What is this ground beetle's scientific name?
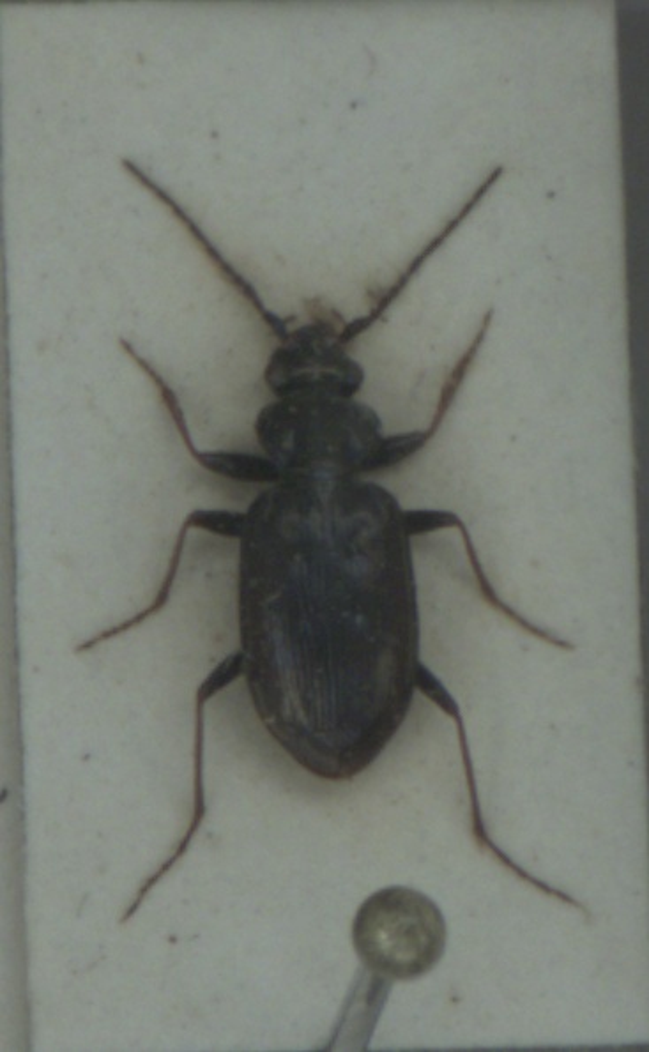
Loricera pilicornis
